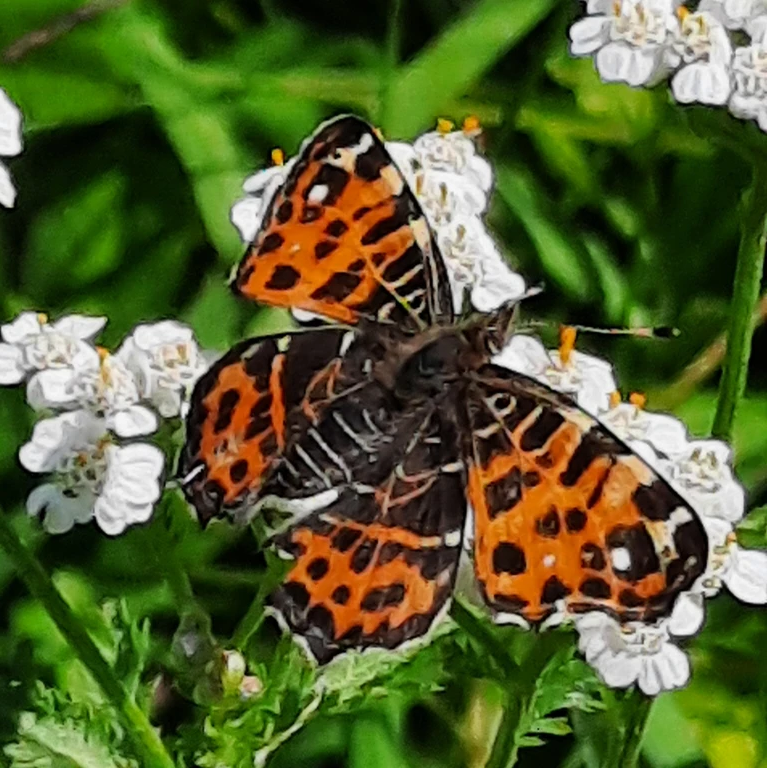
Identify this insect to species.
Araschnia levana
